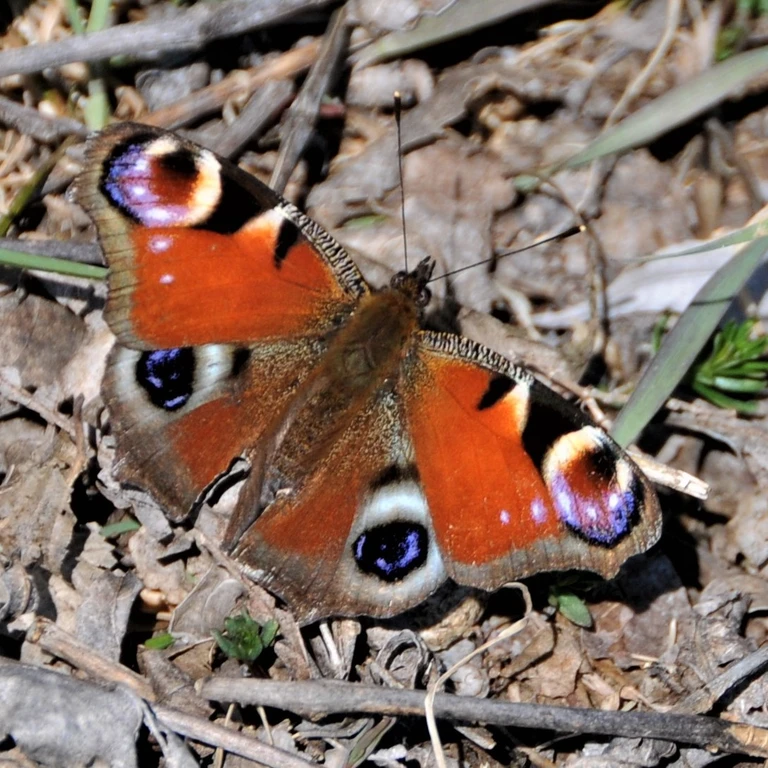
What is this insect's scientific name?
Aglais io
